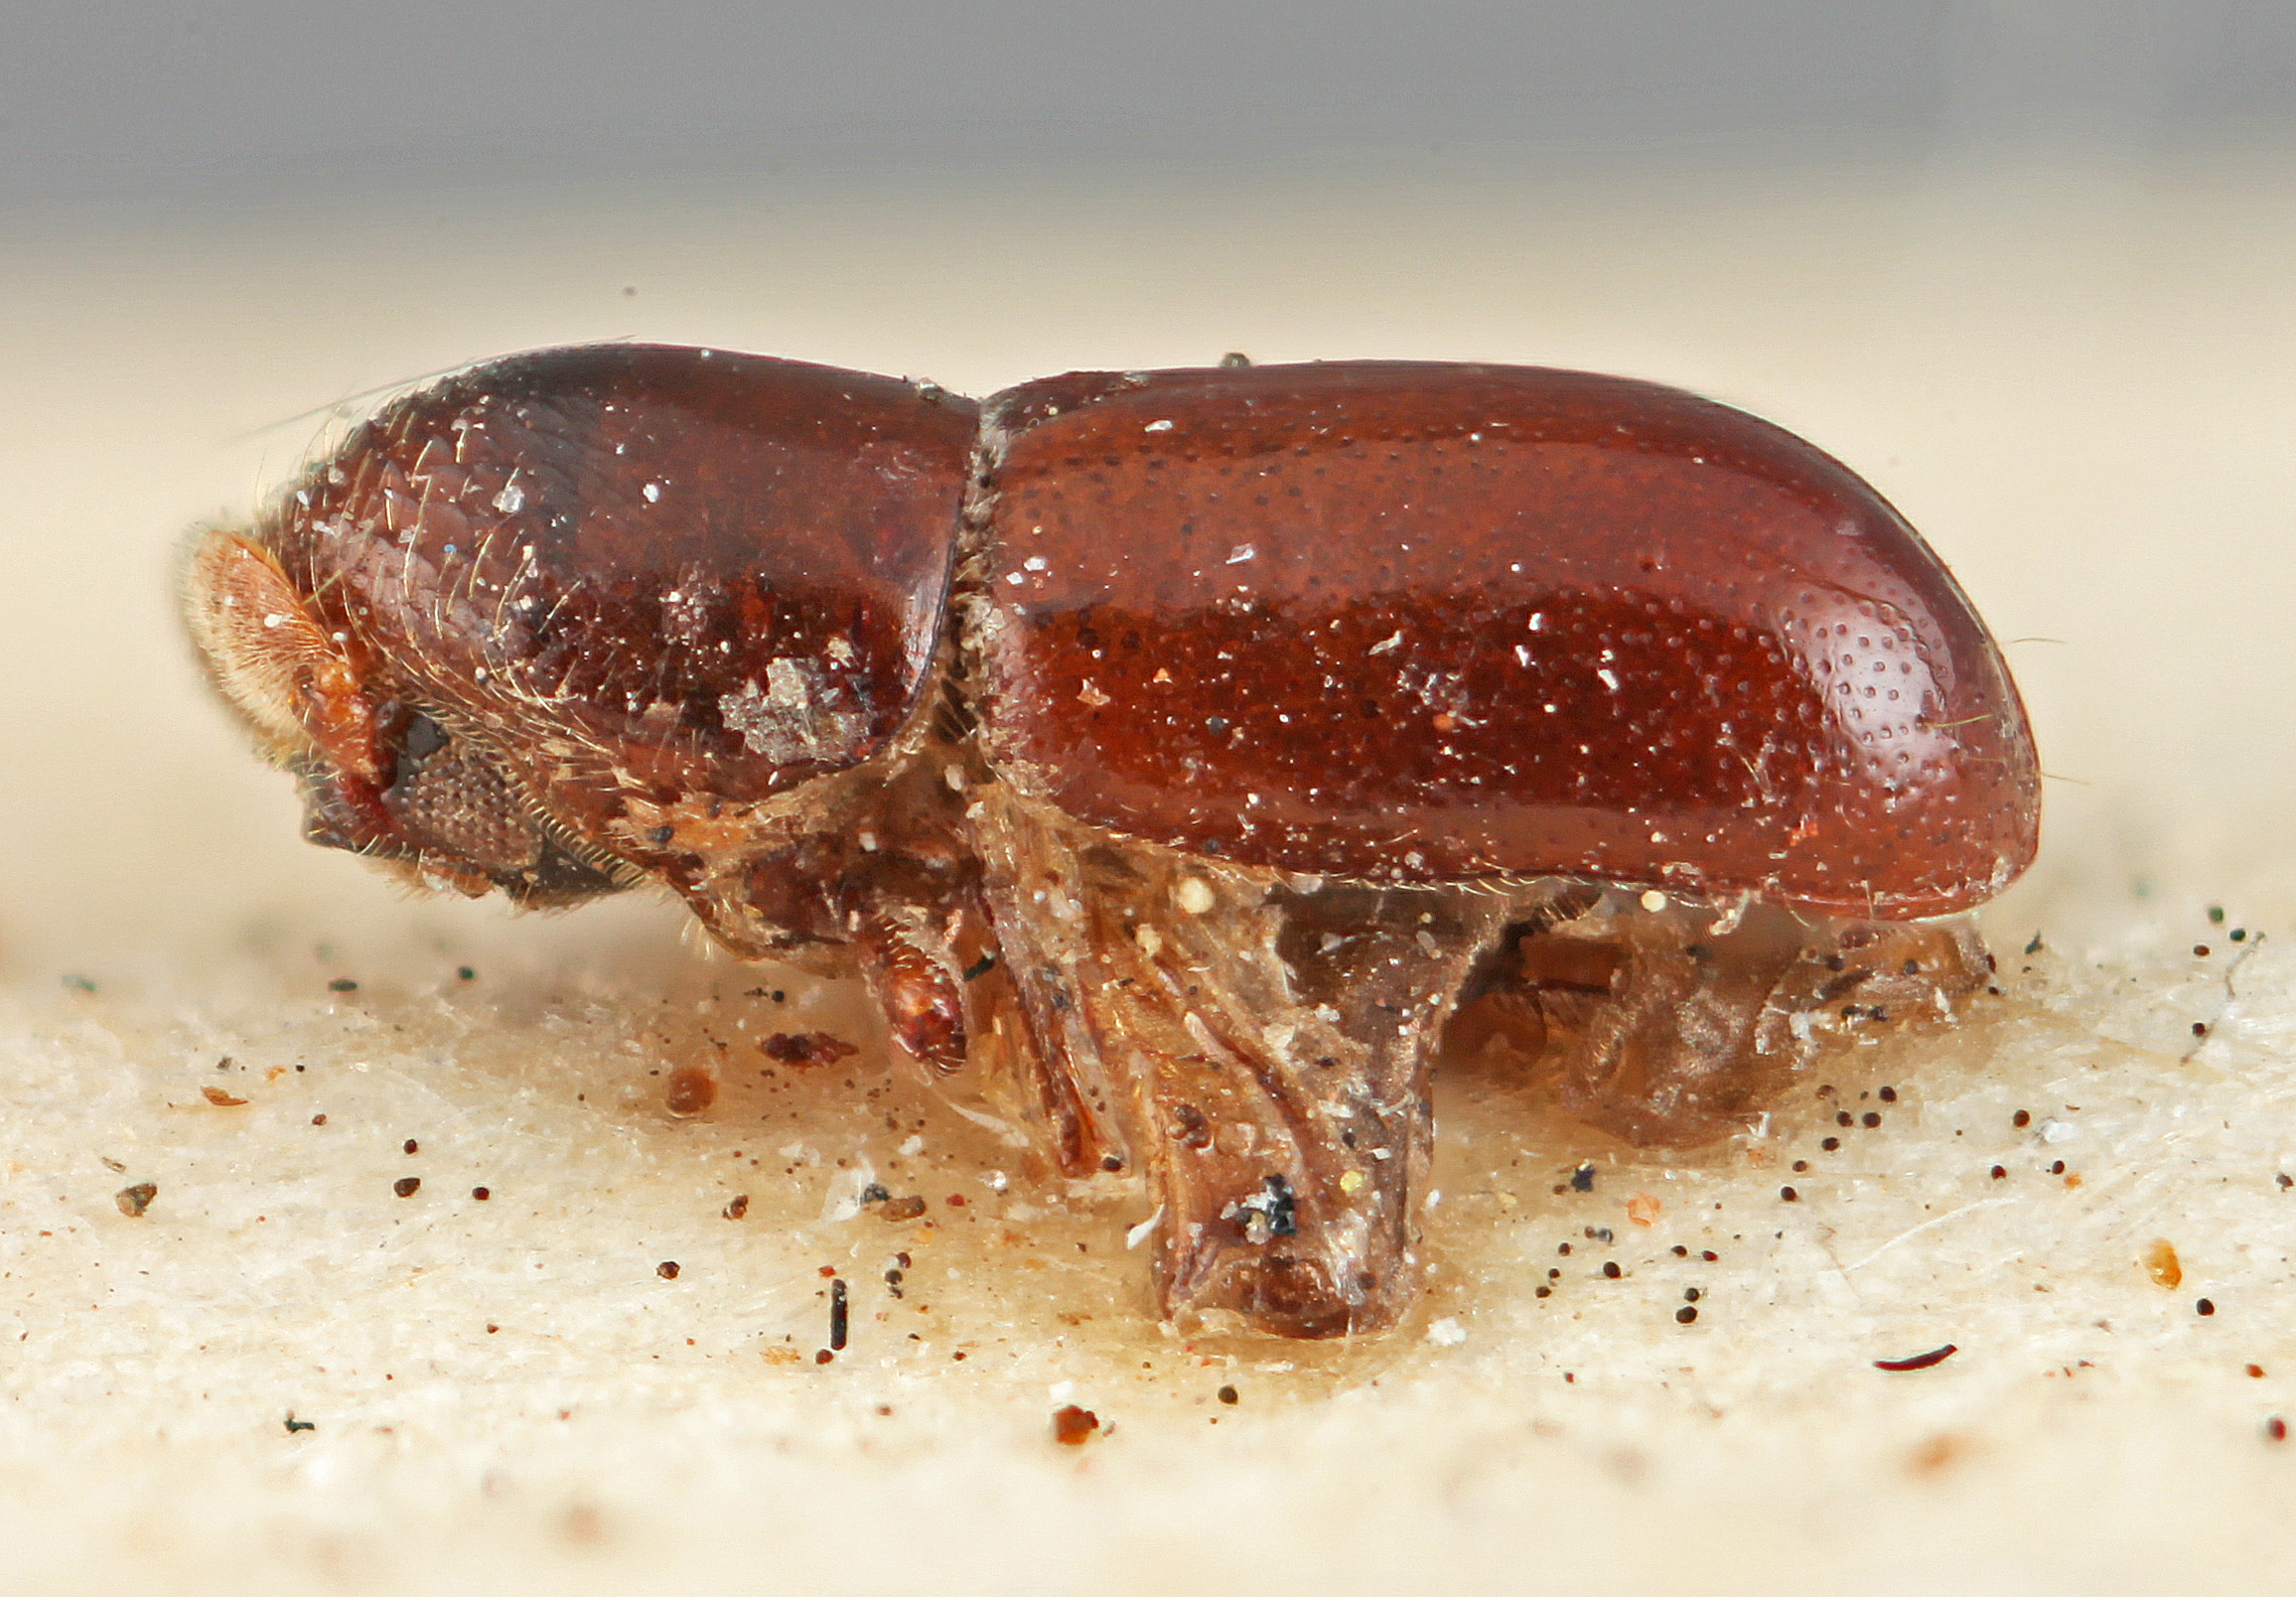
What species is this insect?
Corthylus punctatus
